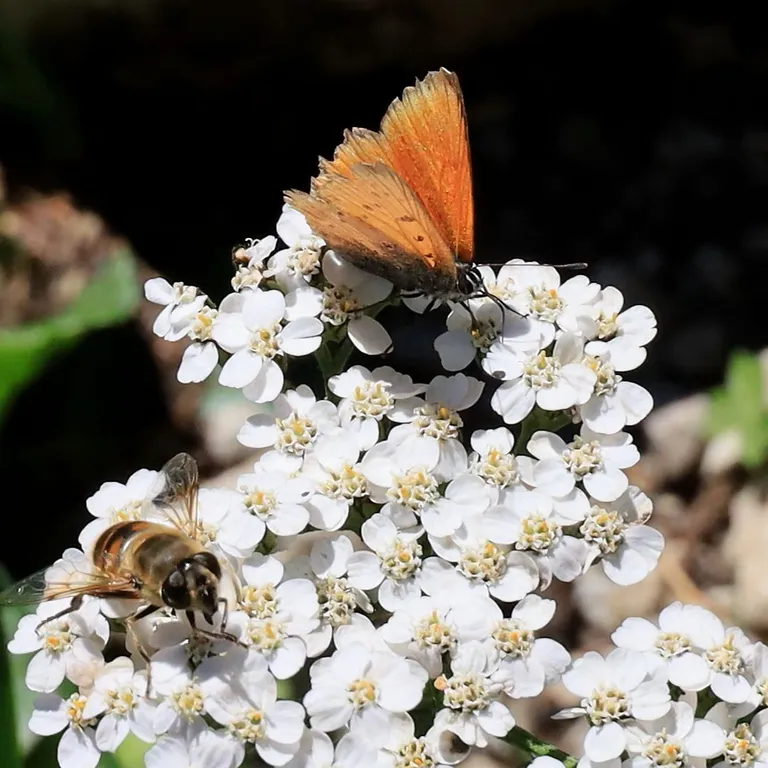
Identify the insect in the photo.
Lycaena virgaureae
